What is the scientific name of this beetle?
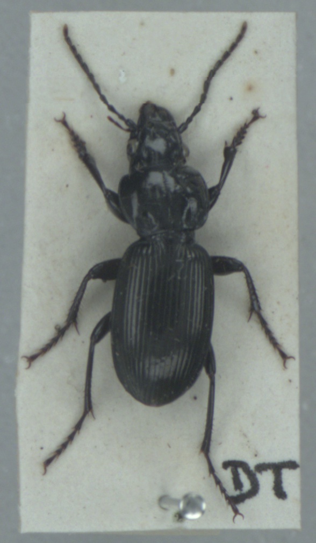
Pterostichus madidus
